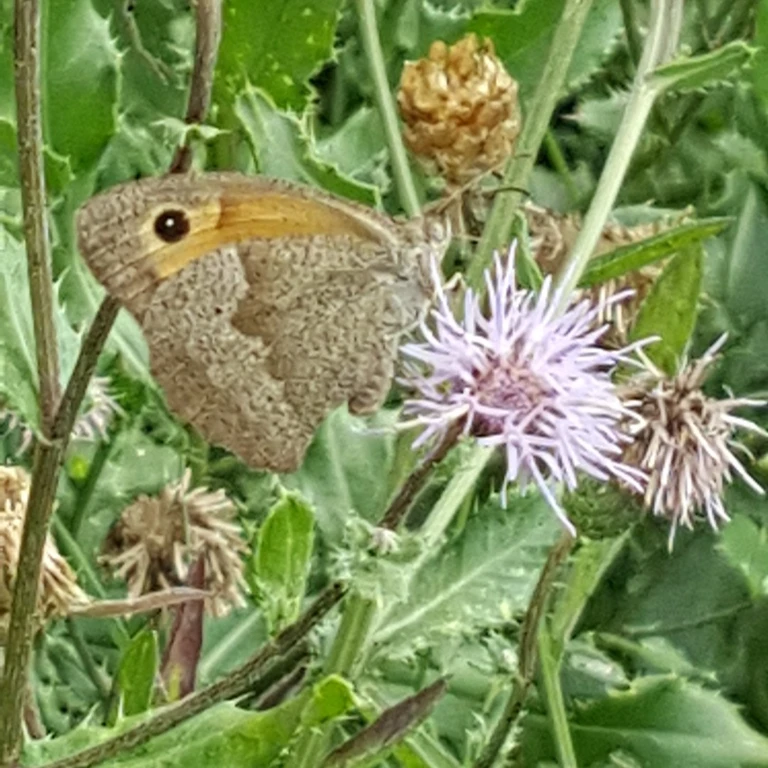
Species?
Maniola jurtina
